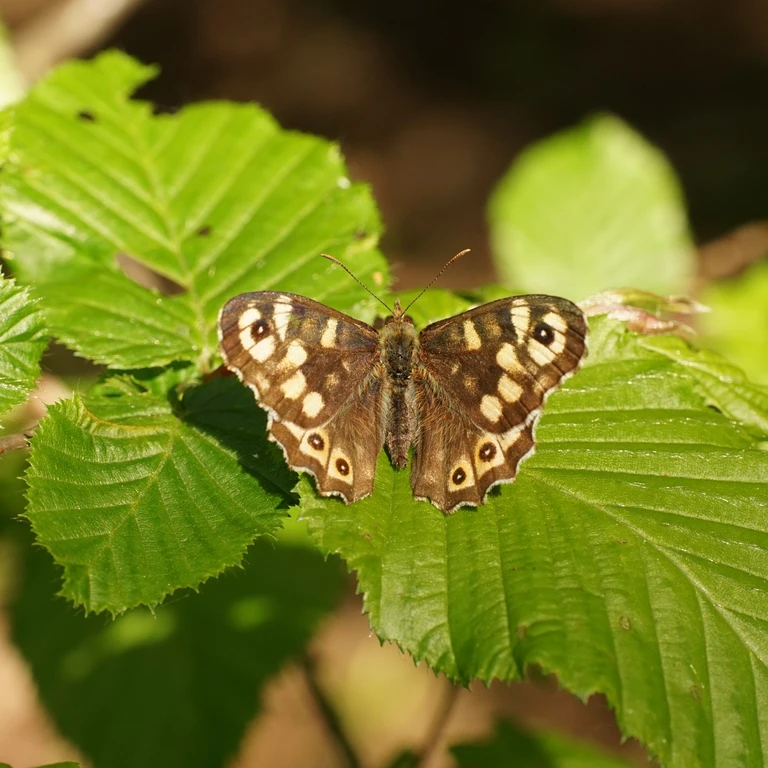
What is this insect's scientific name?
Pararge aegeria
